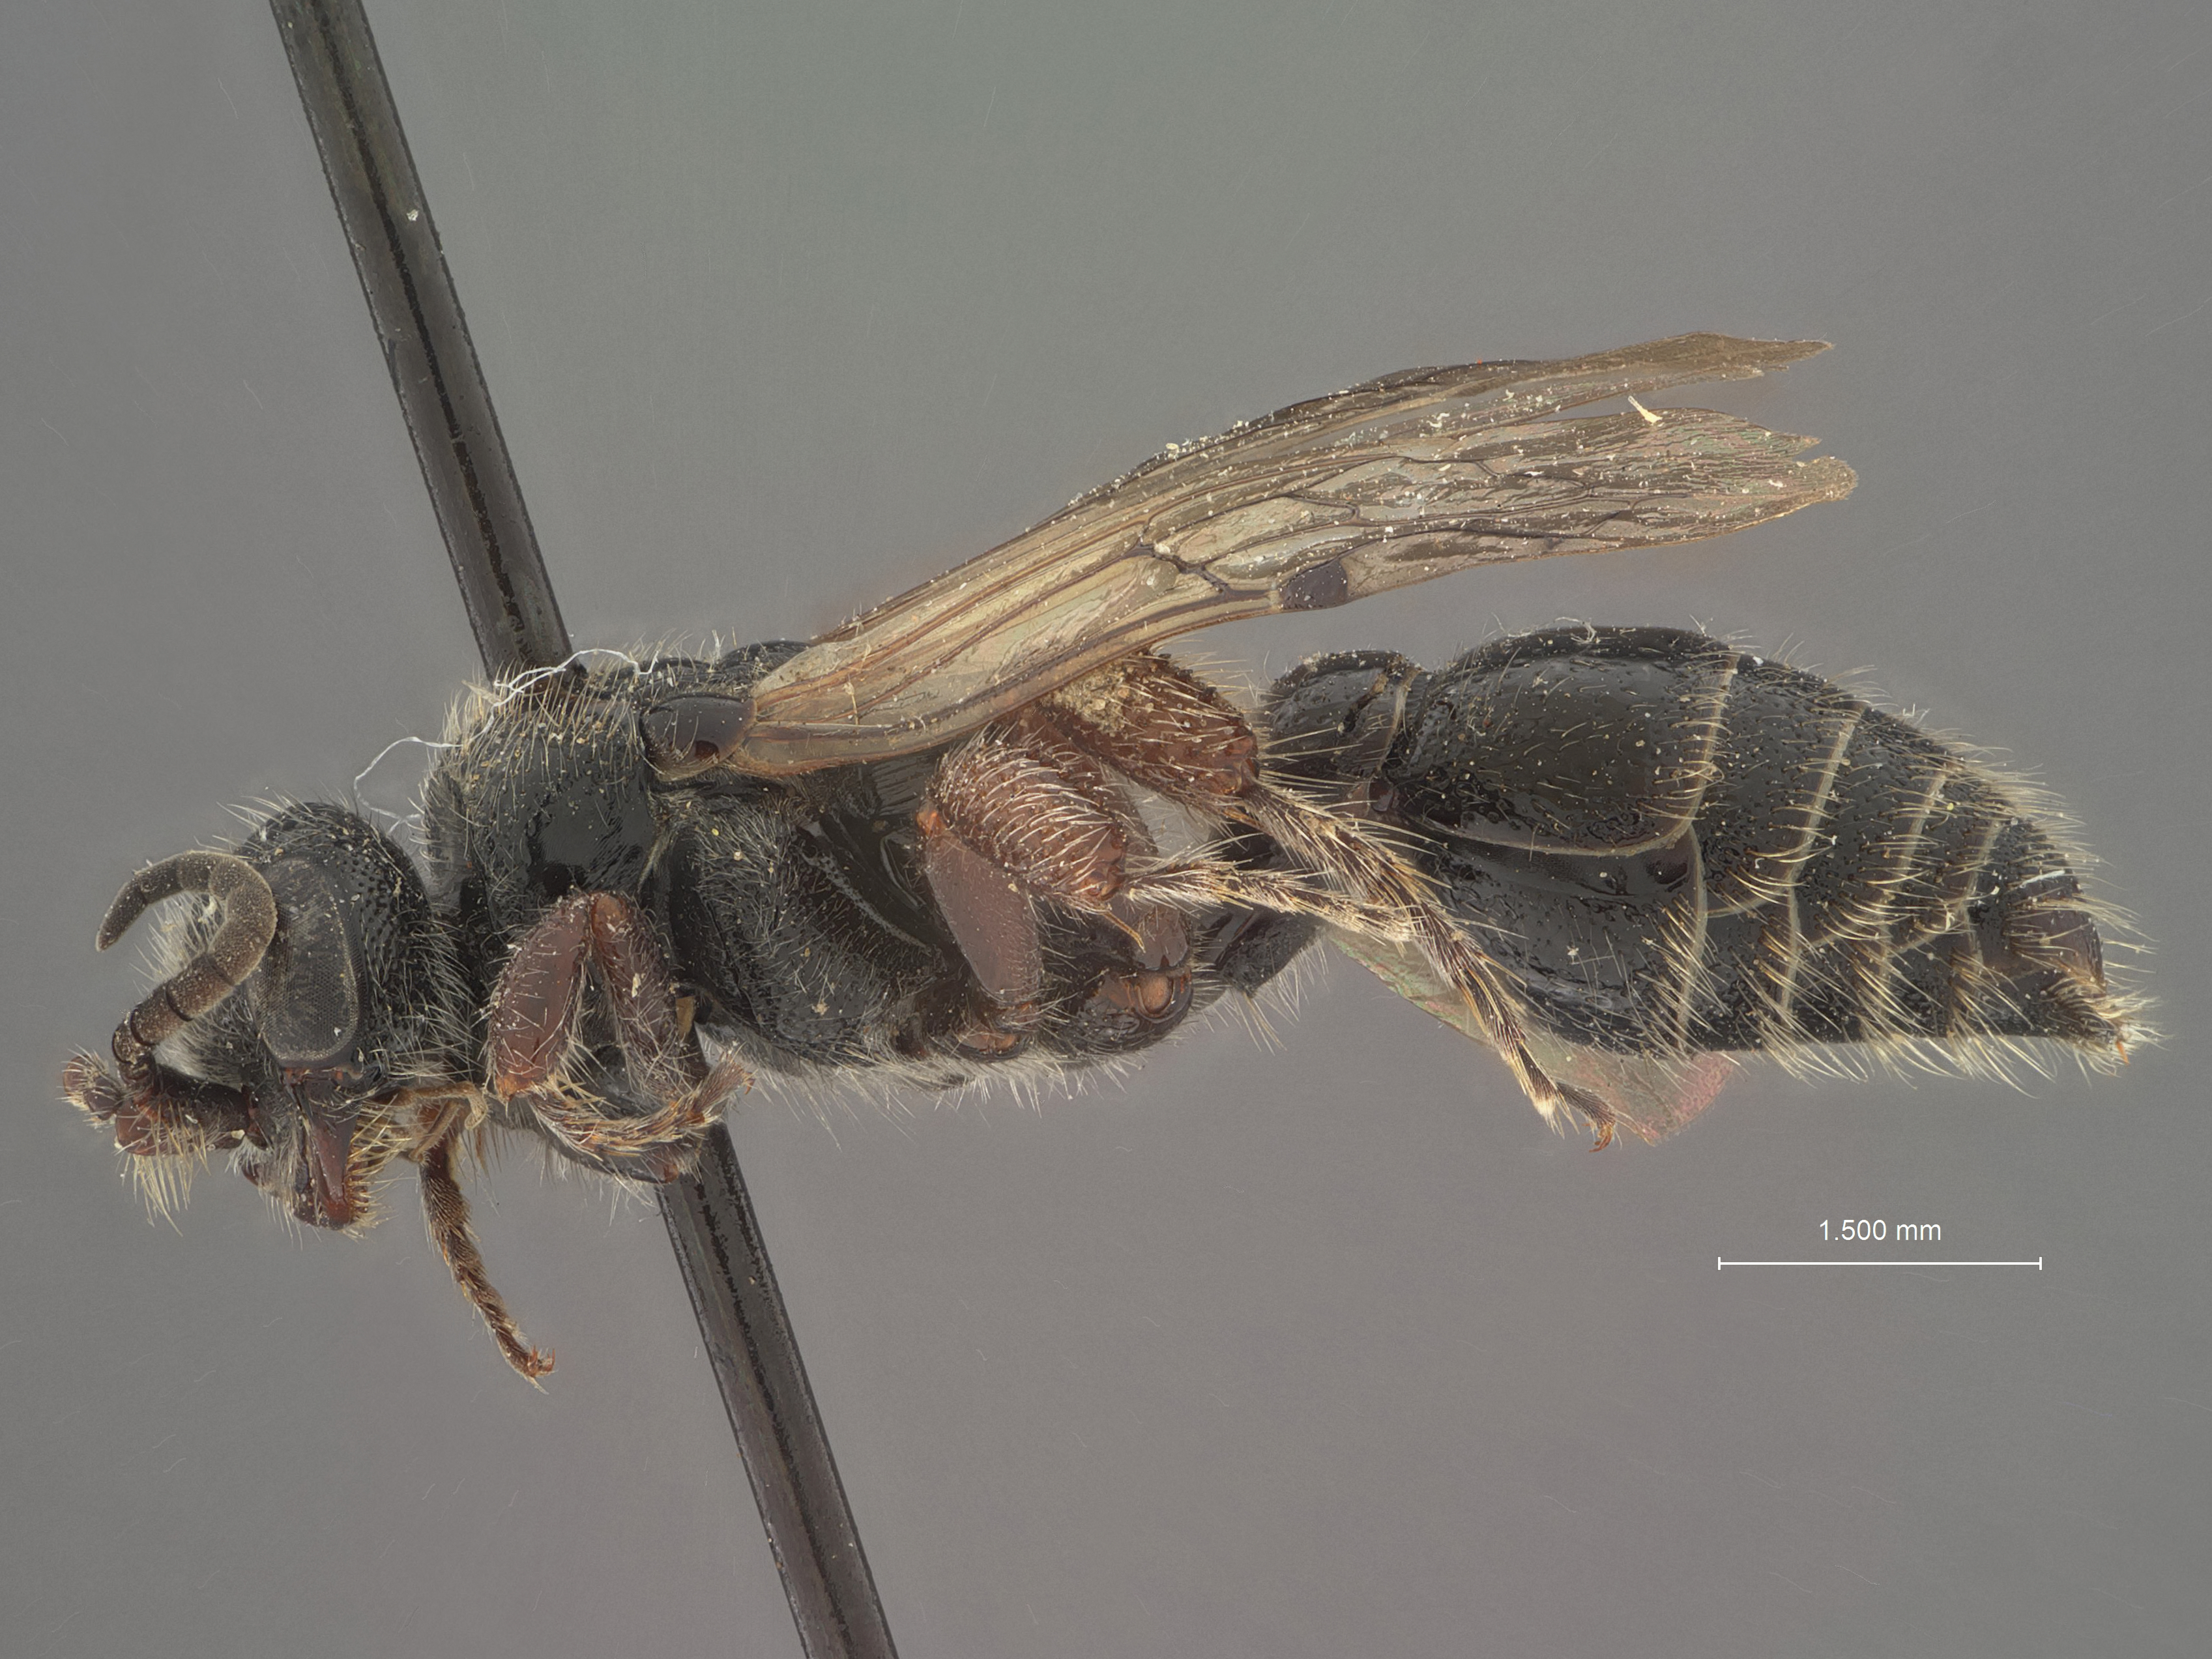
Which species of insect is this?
Tiphia antigenata
